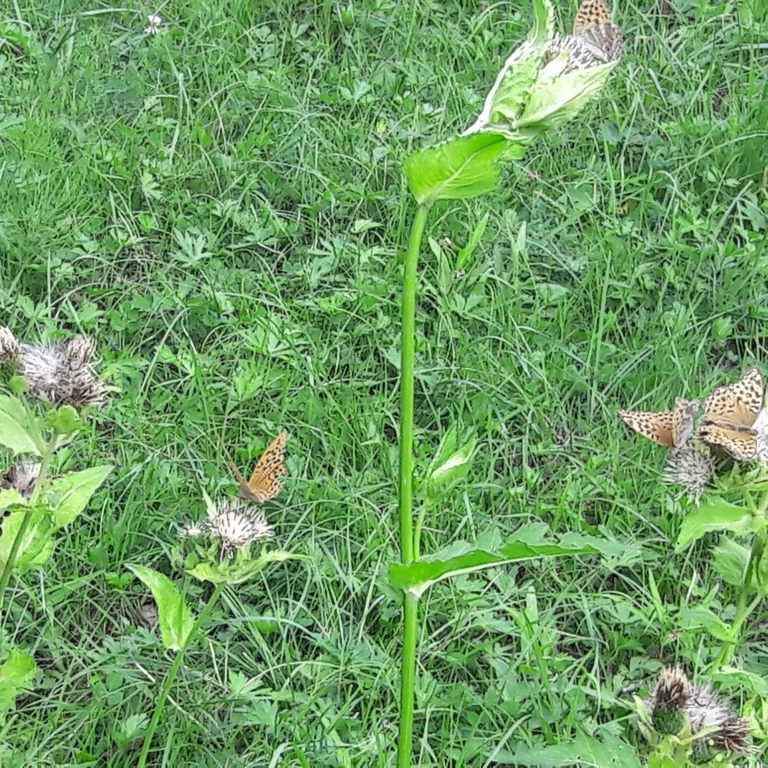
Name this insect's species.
Argynnis paphia
